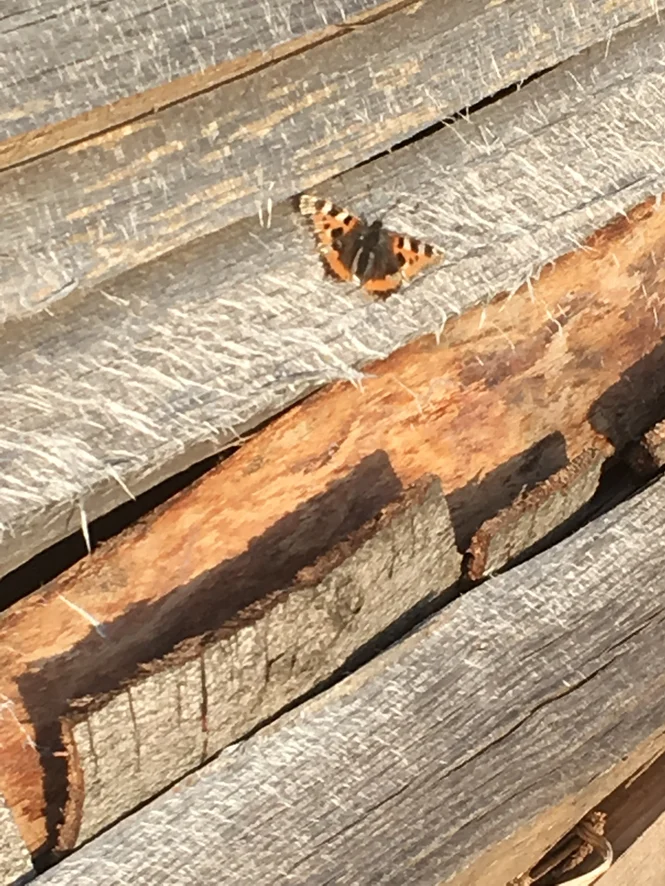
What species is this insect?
Aglais urticae
